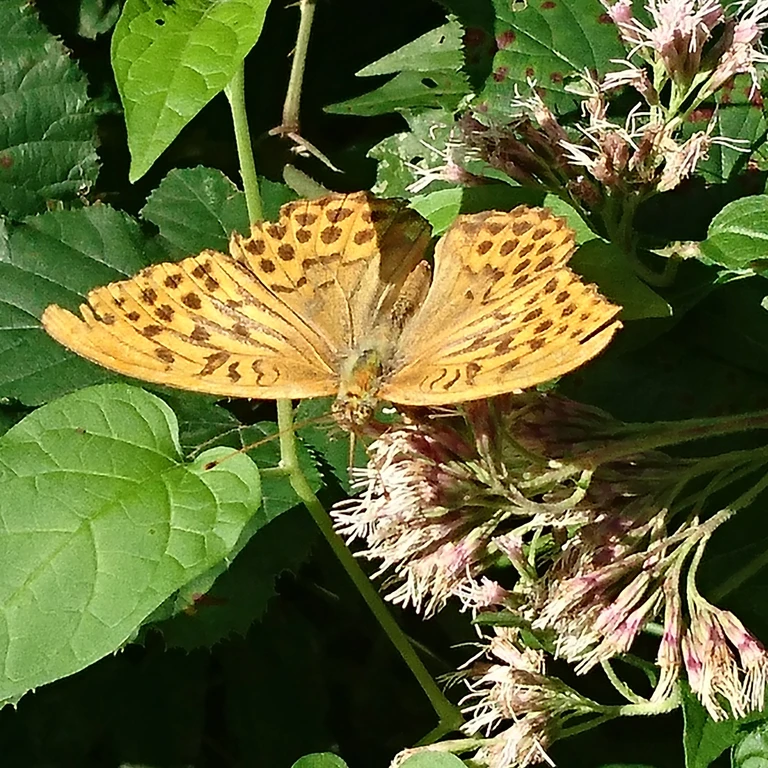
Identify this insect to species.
Argynnis paphia
